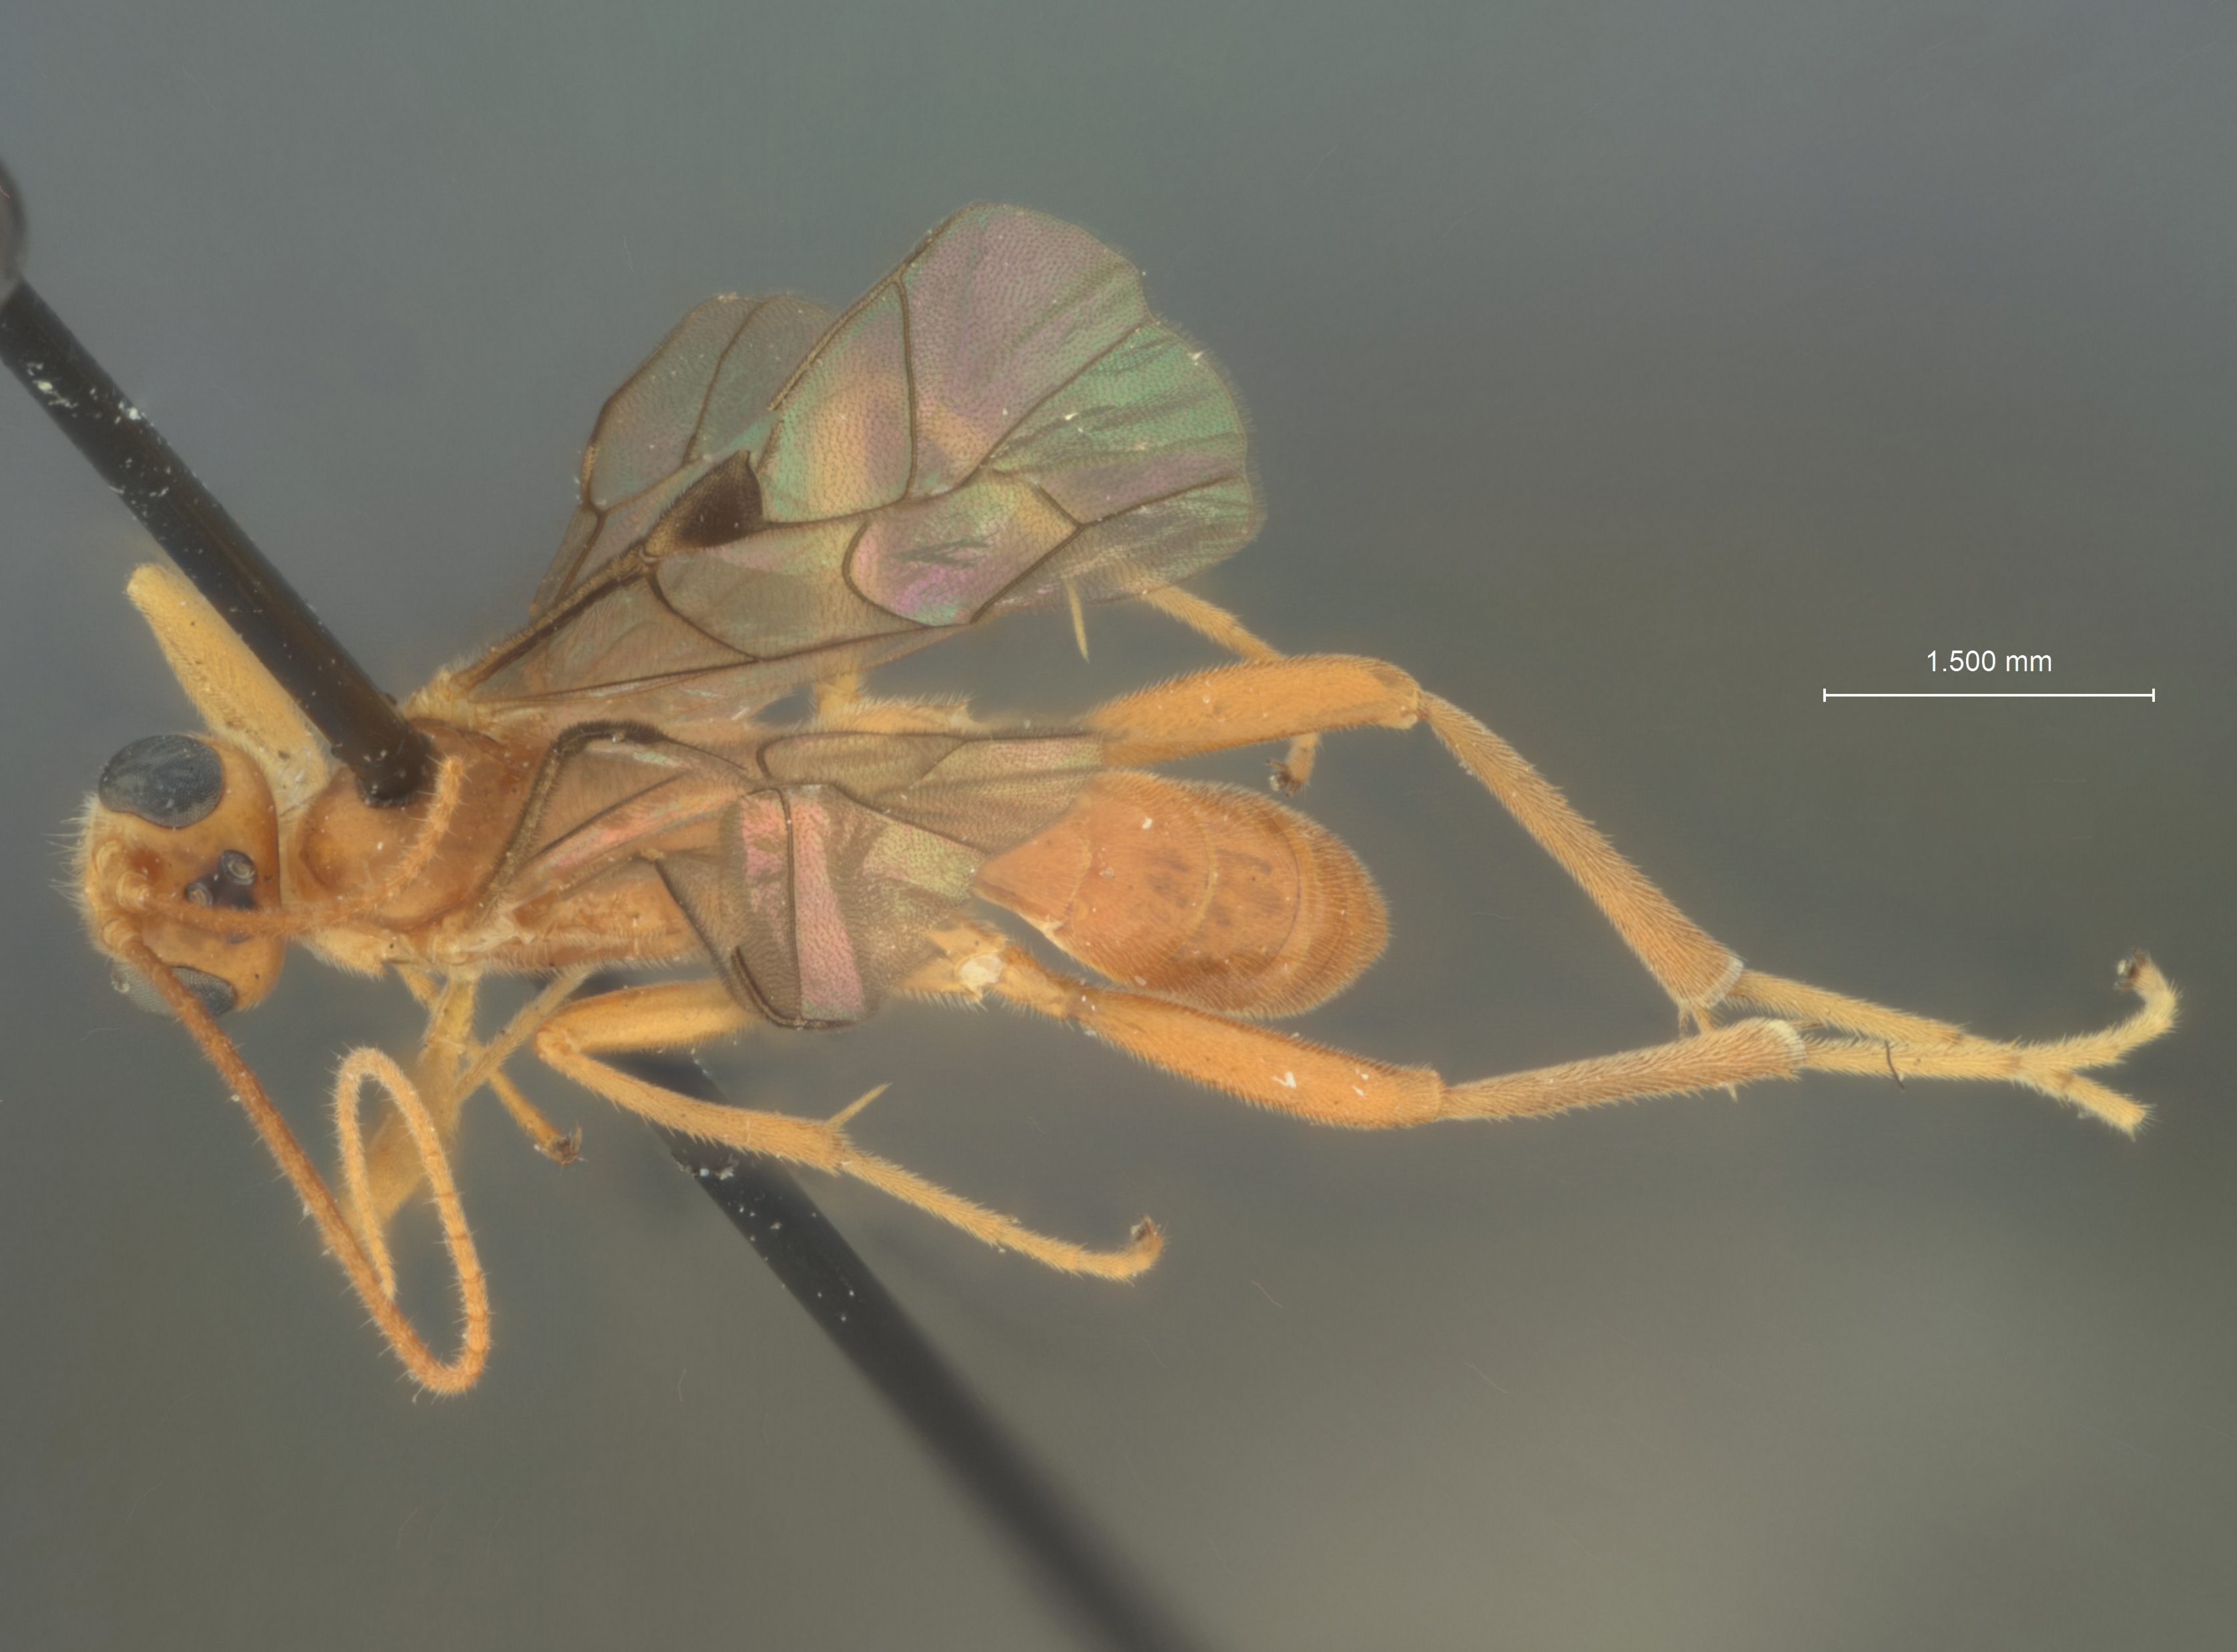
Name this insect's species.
Perilissus araius
